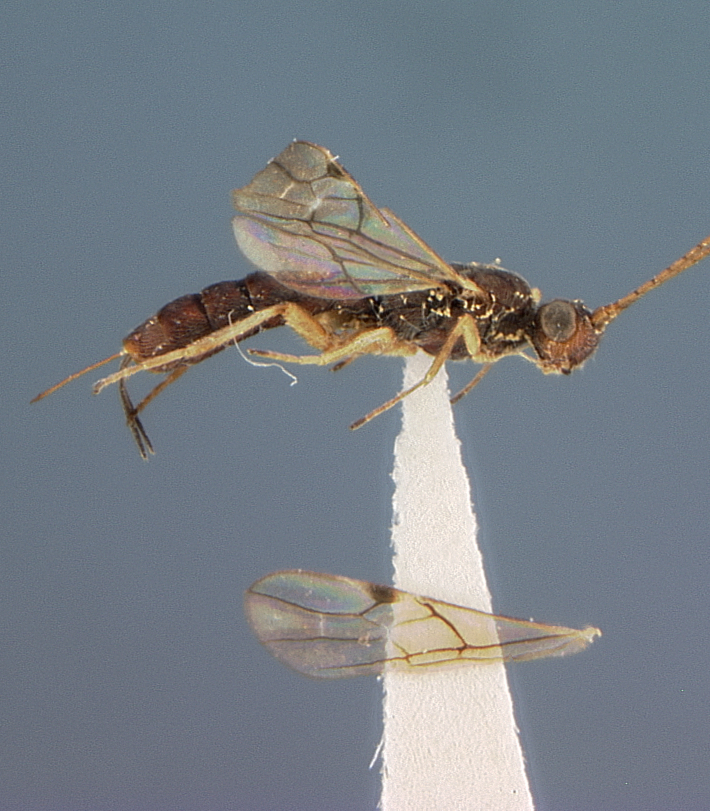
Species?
Rhaconotus caulicola
